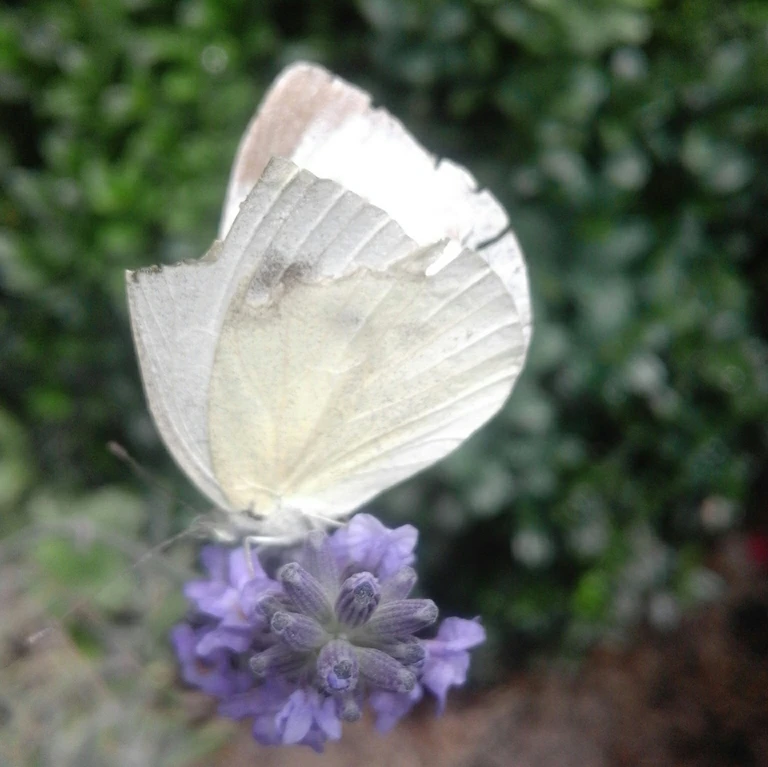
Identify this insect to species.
Pieris rapae
